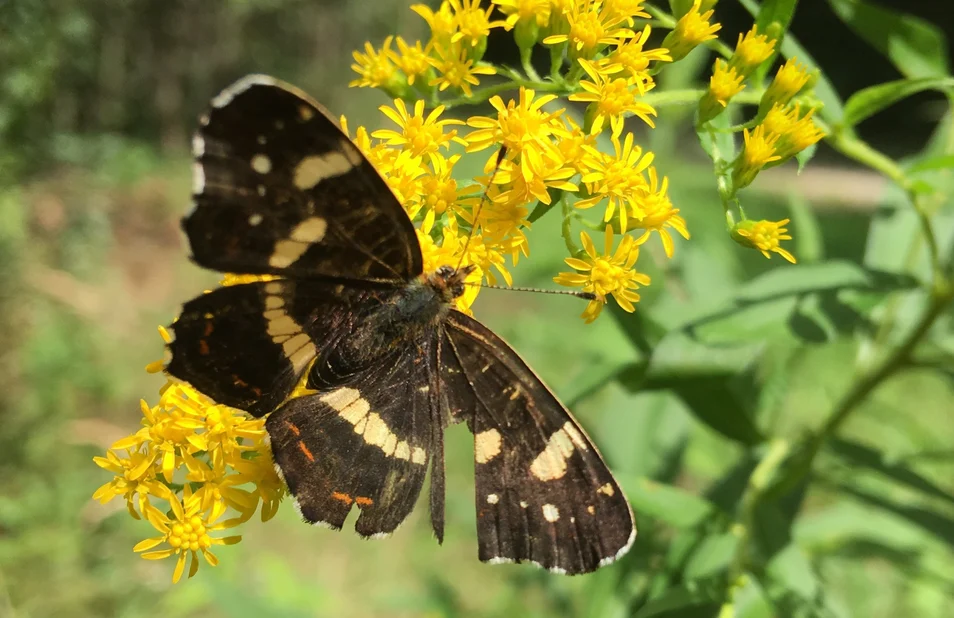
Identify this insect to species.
Araschnia levana
